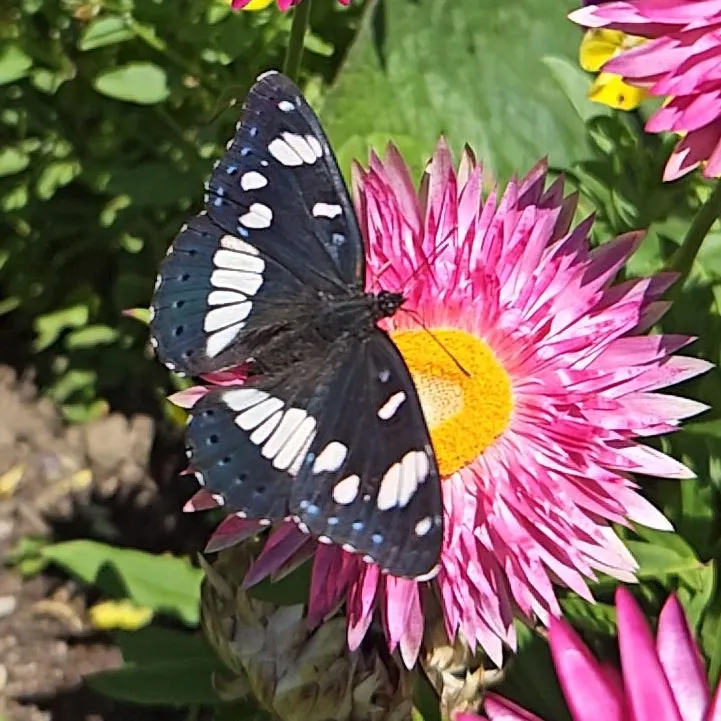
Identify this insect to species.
Limenitis reducta
